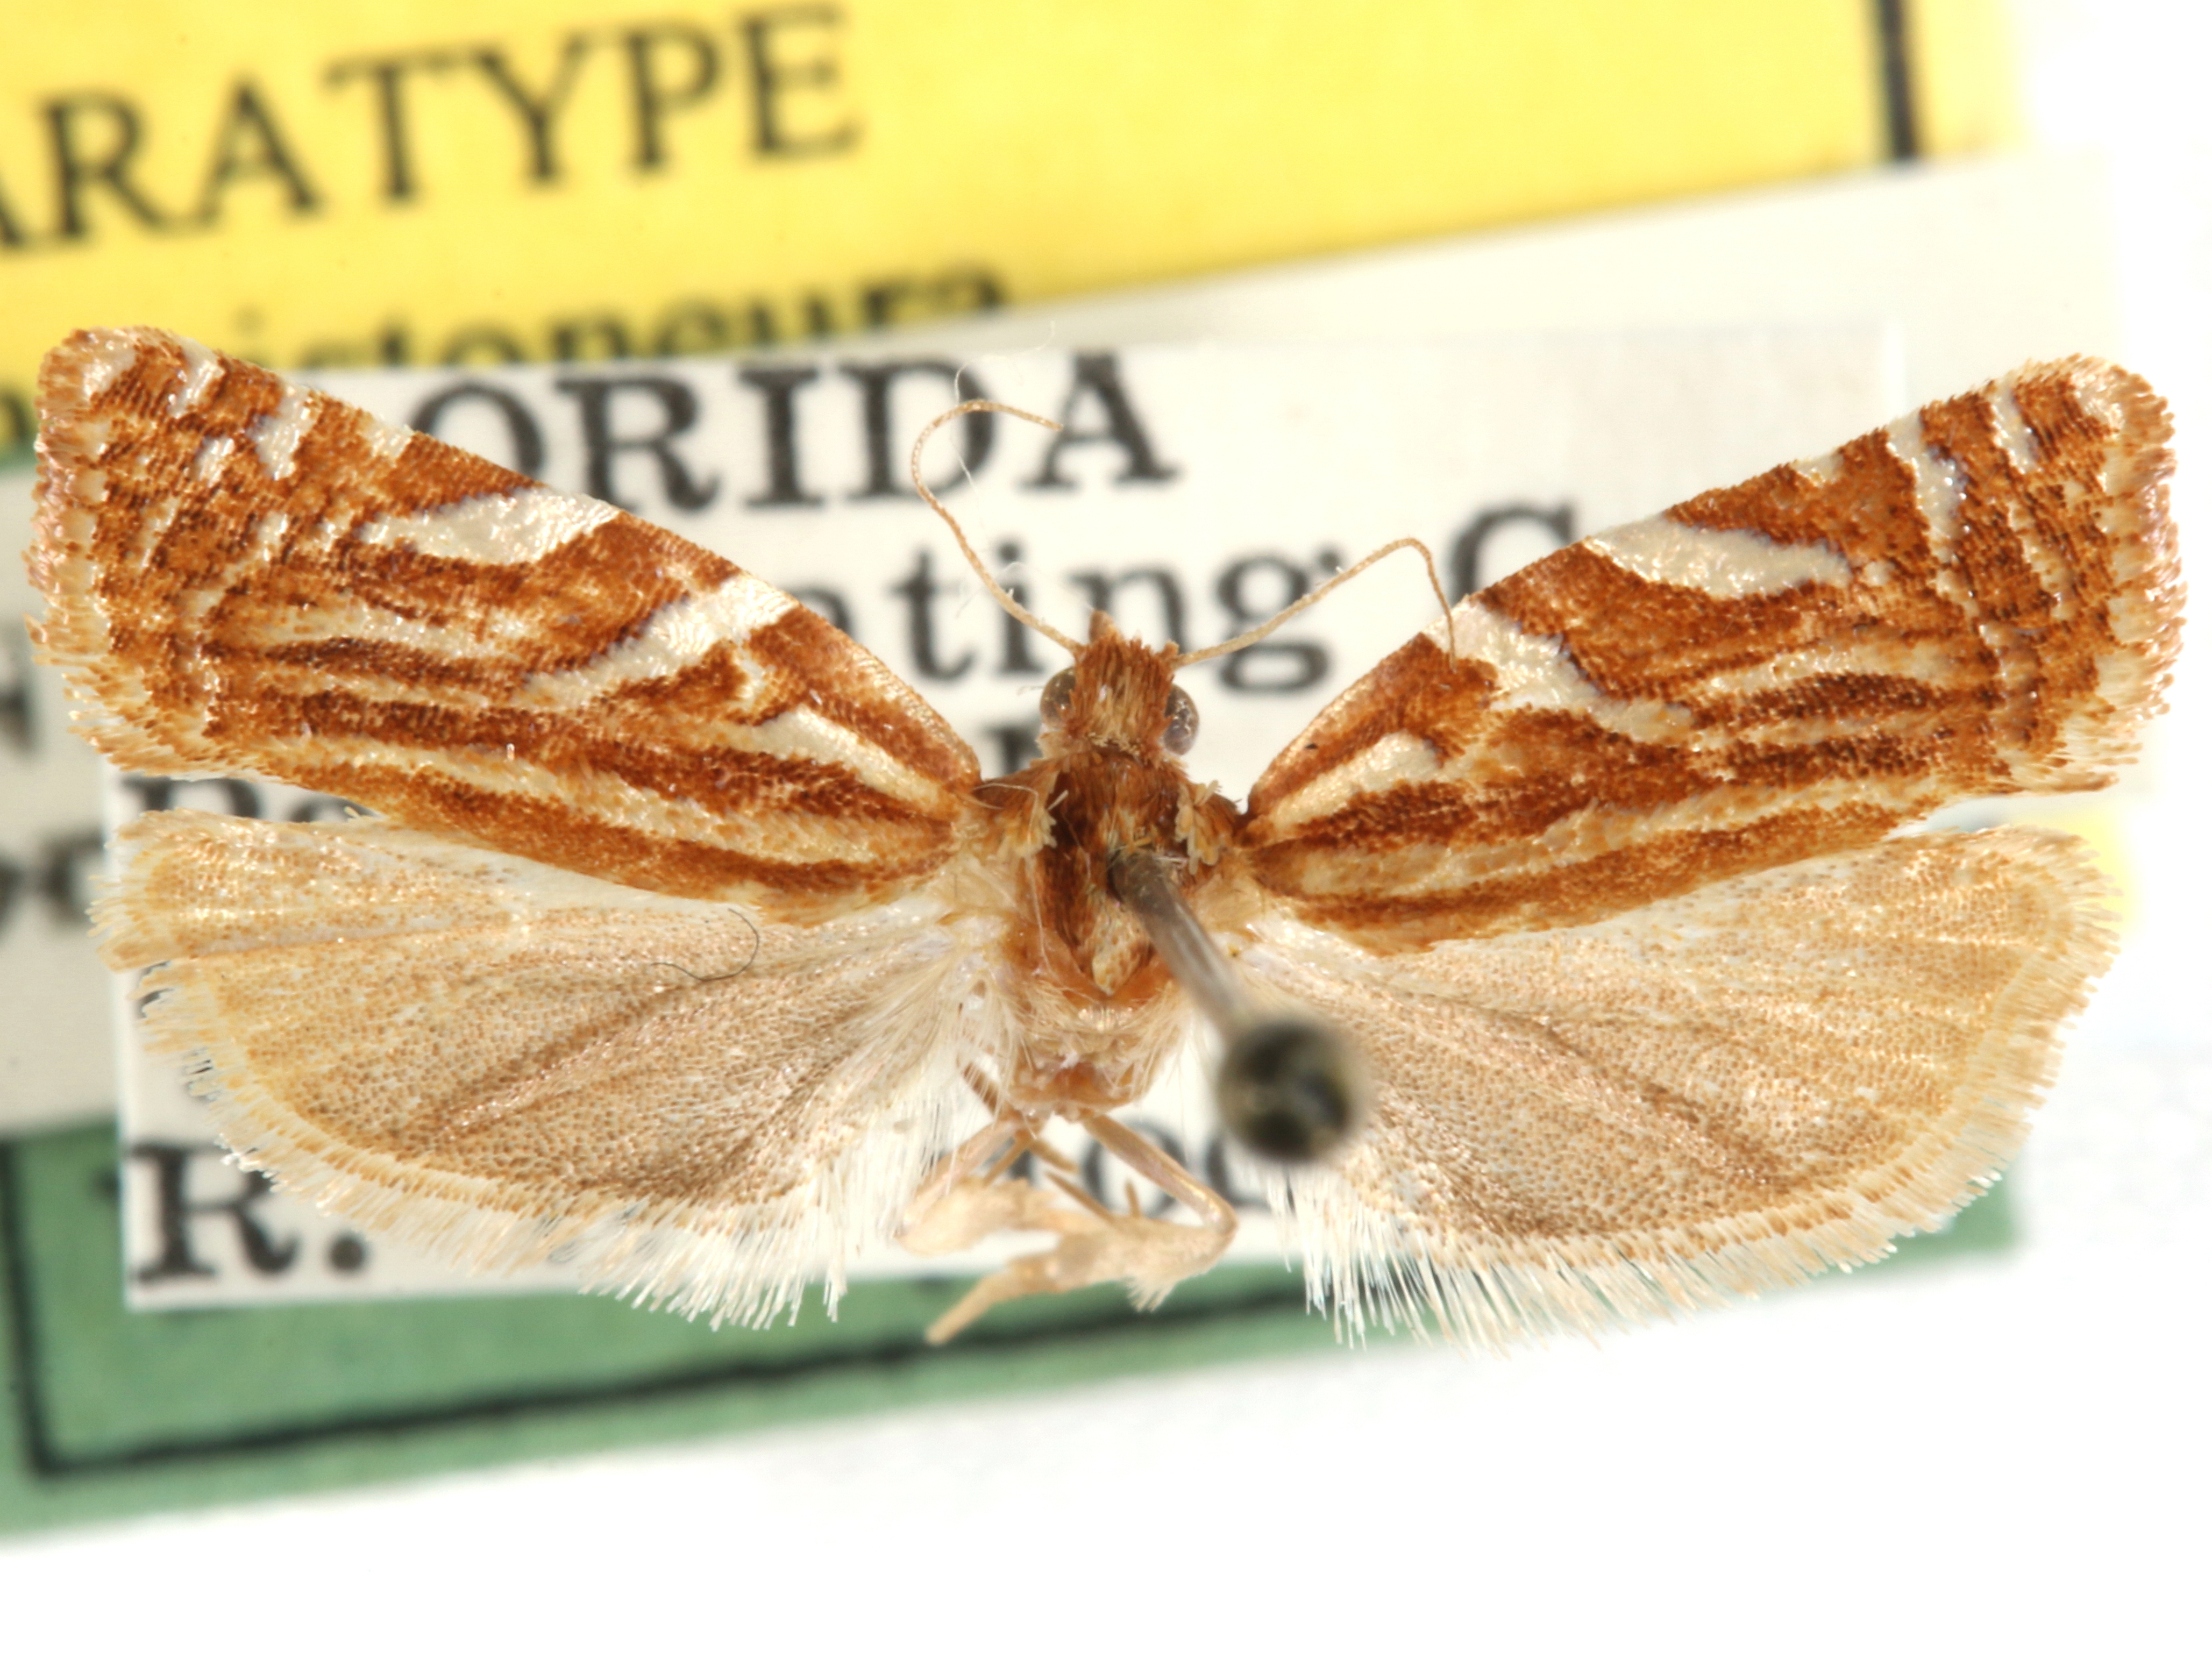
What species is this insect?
Choristoneura argentifasciata
